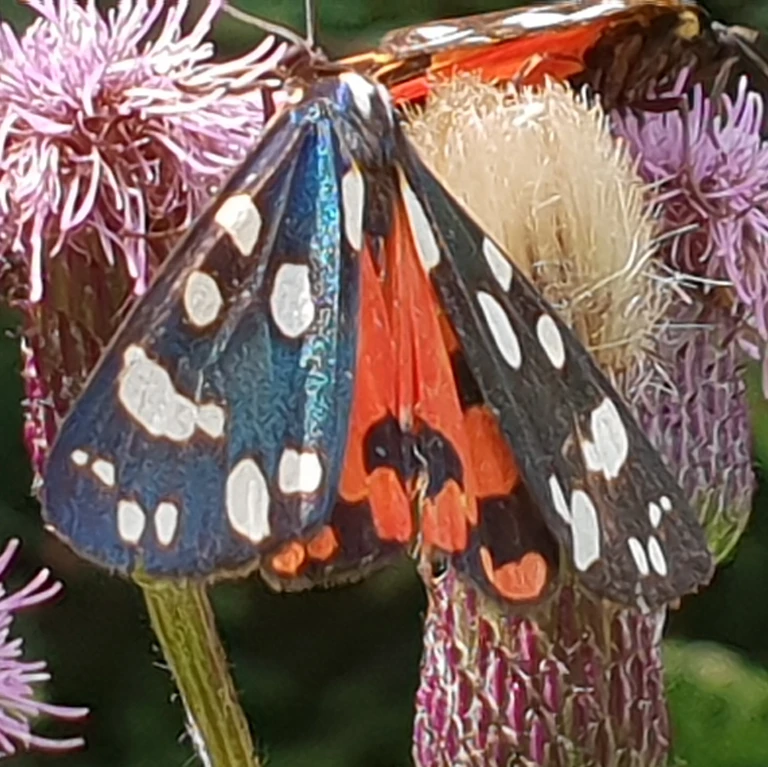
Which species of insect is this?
Callimorpha dominula
